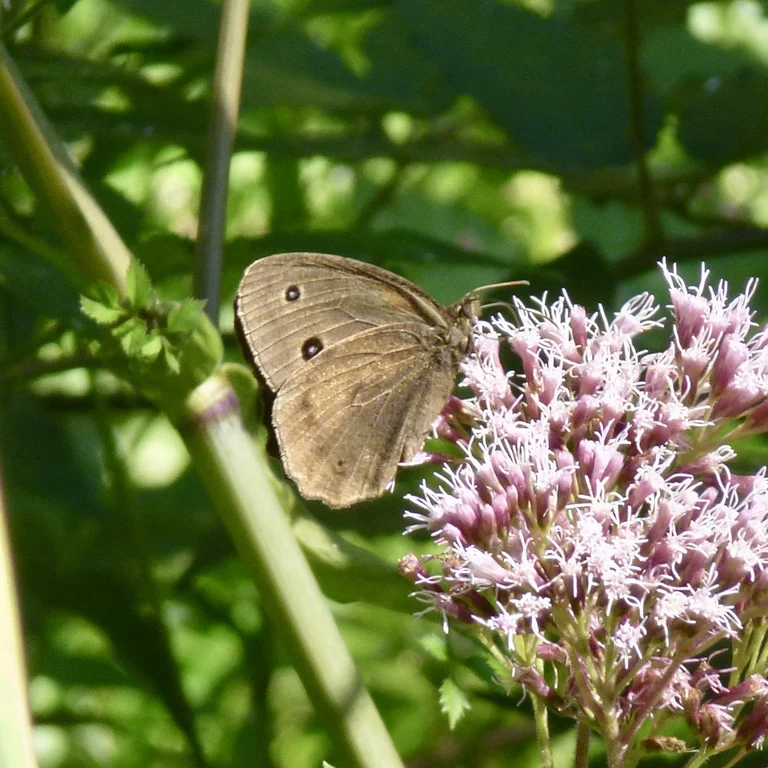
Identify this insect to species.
Minois dryas
